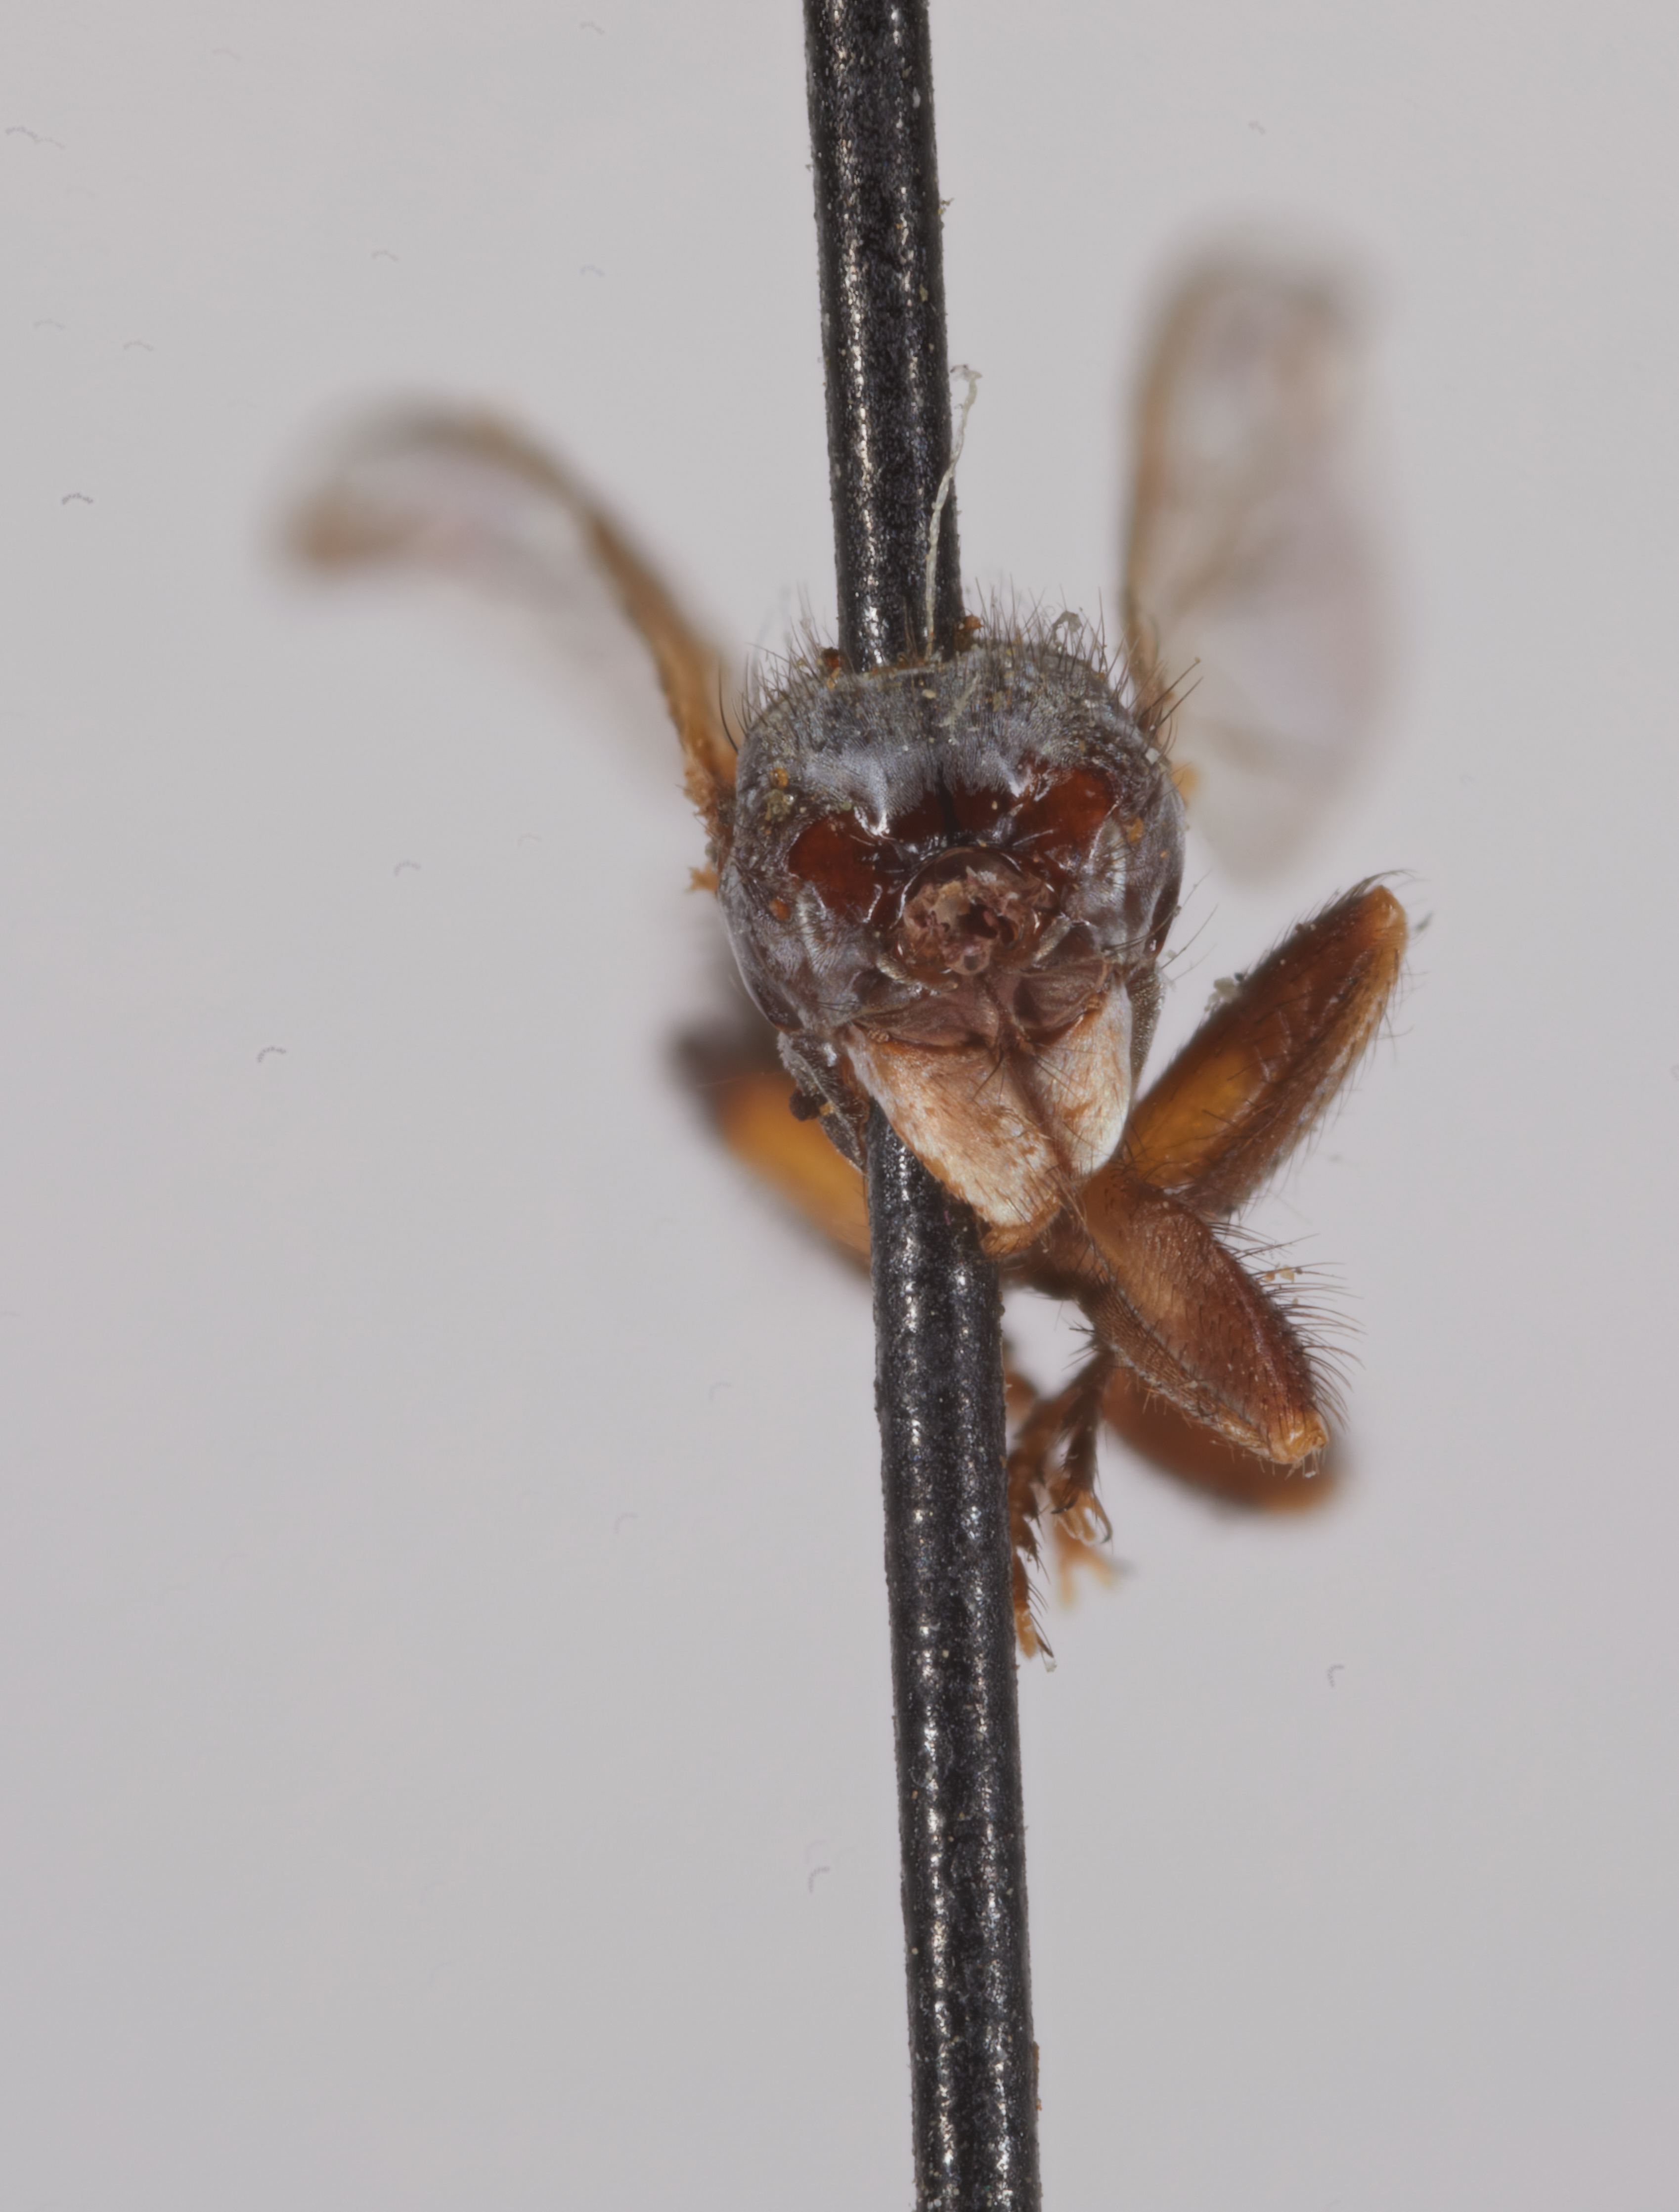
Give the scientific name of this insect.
Occemyia hyalipennis
